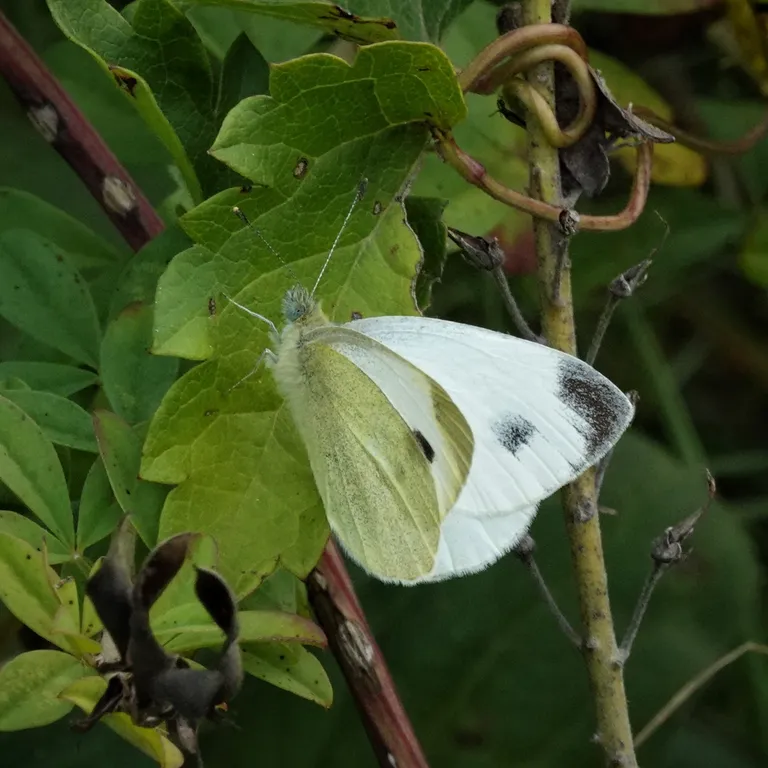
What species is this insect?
Pieris mannii
